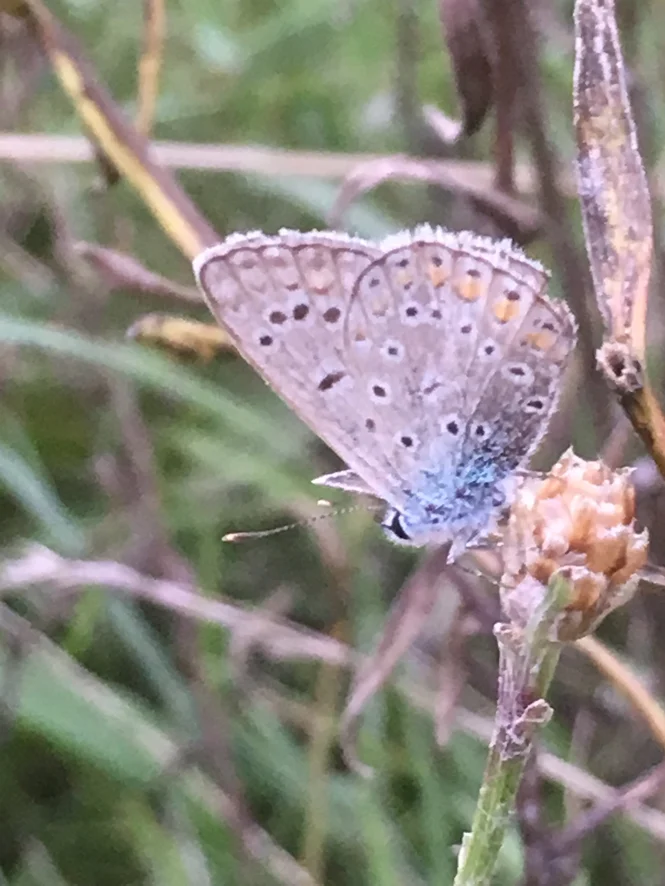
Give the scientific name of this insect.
Polyommatus icarus
